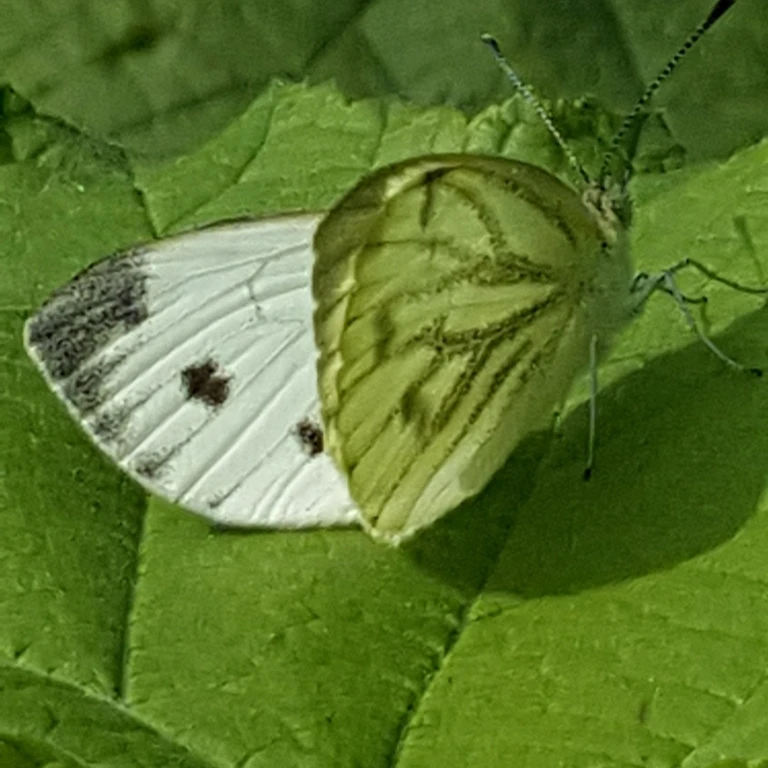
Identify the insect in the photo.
Pieris napi
